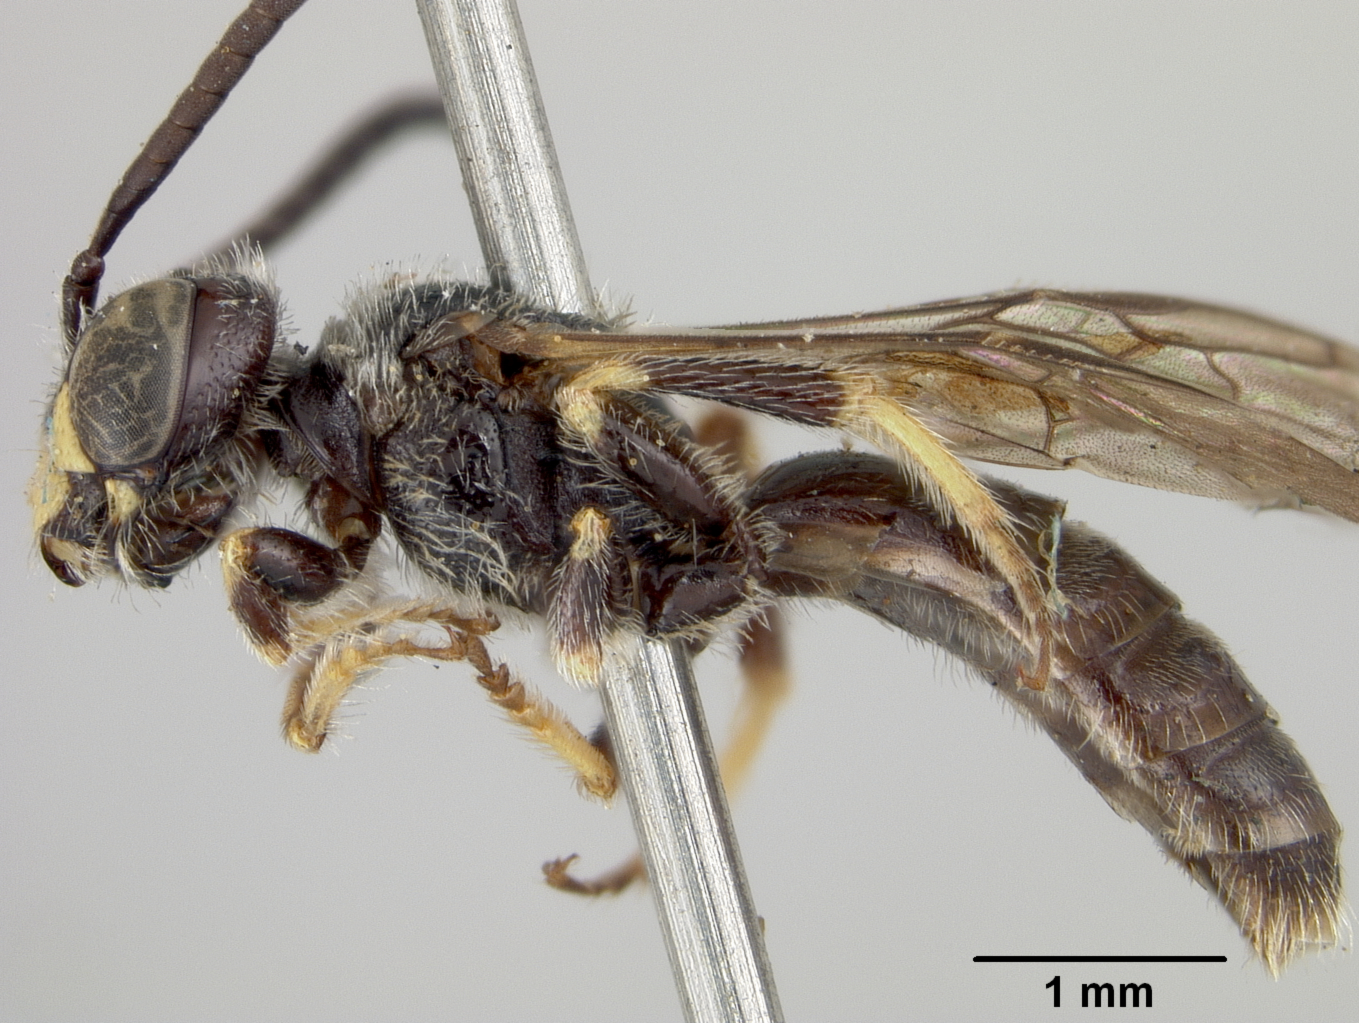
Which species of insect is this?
Panurginus planatus
